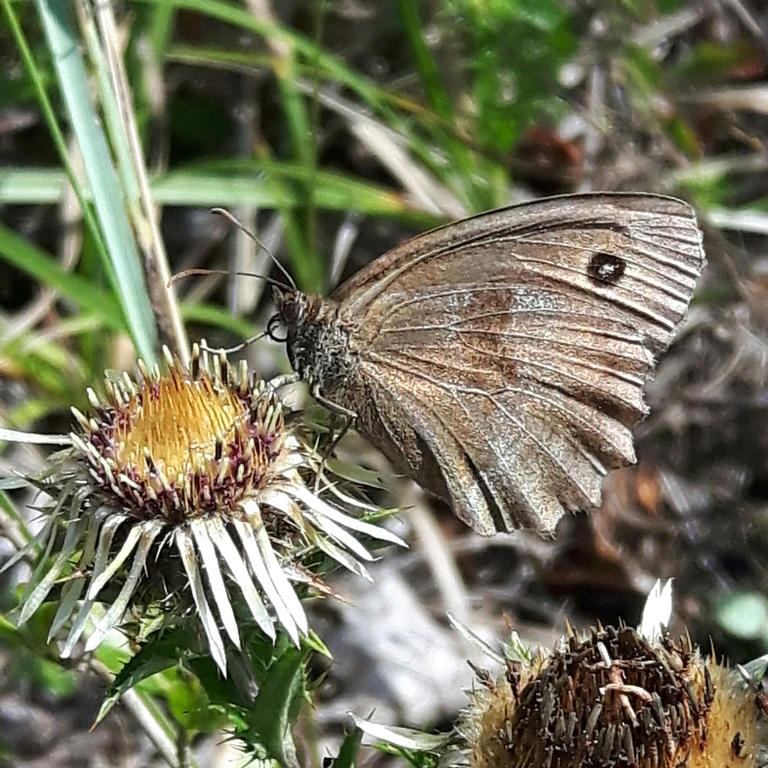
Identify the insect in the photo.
Minois dryas
